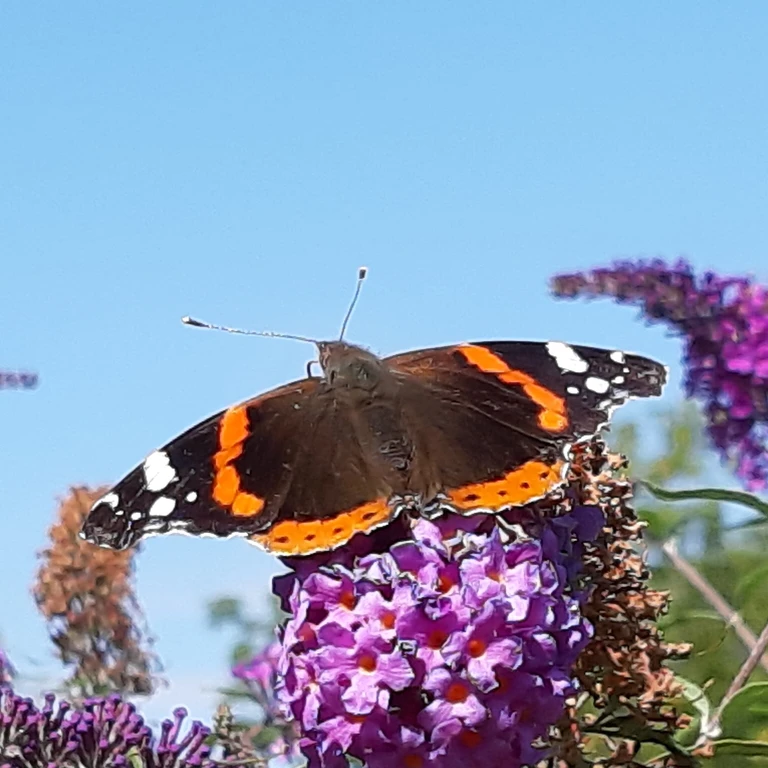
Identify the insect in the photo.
Vanessa atalanta
